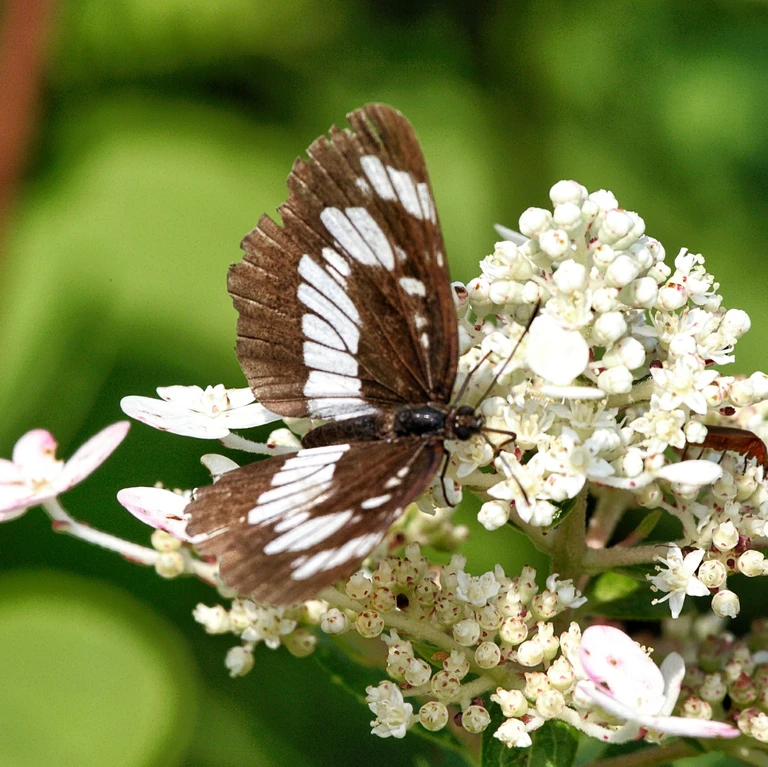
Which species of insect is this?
Neptis rivularis
